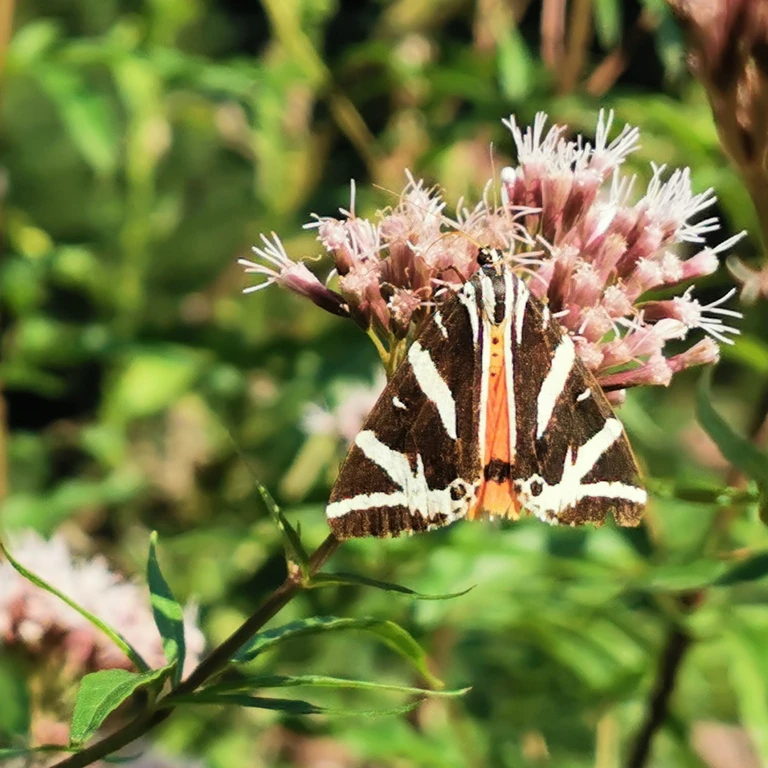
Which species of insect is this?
Euplagia quadripunctaria
